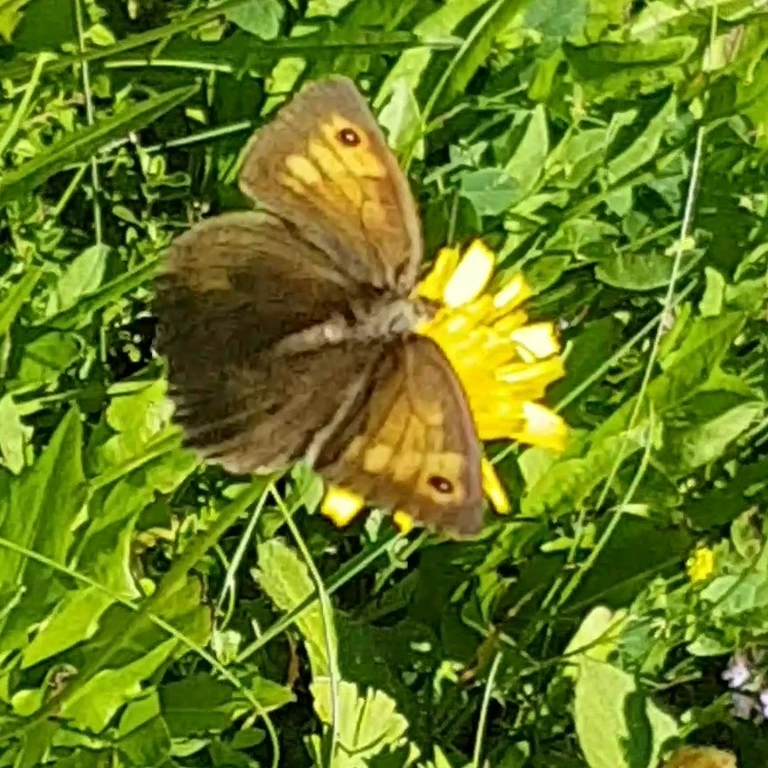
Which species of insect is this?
Maniola jurtina
